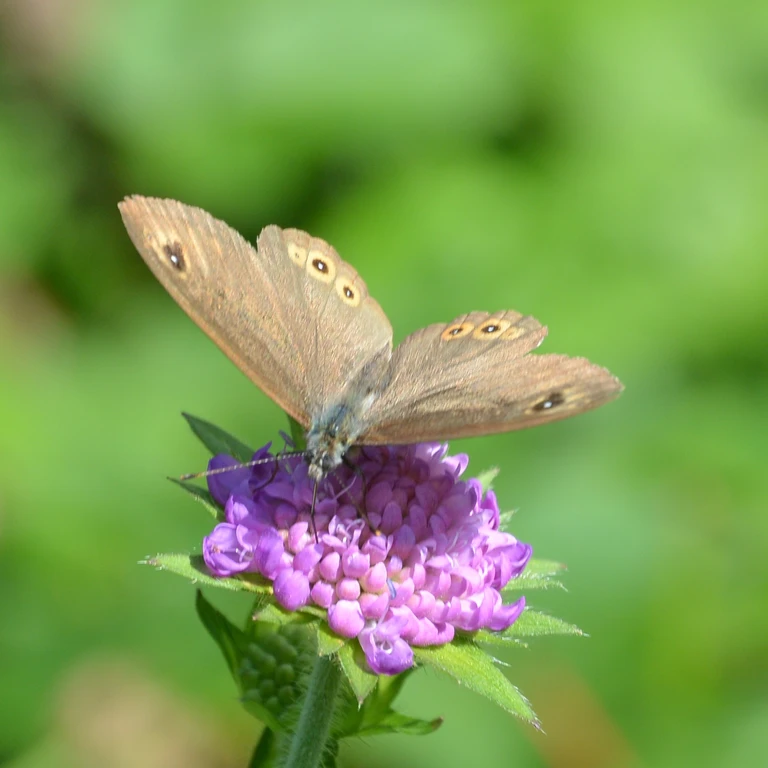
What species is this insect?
Lasiommata maera (also Pararge maera)
